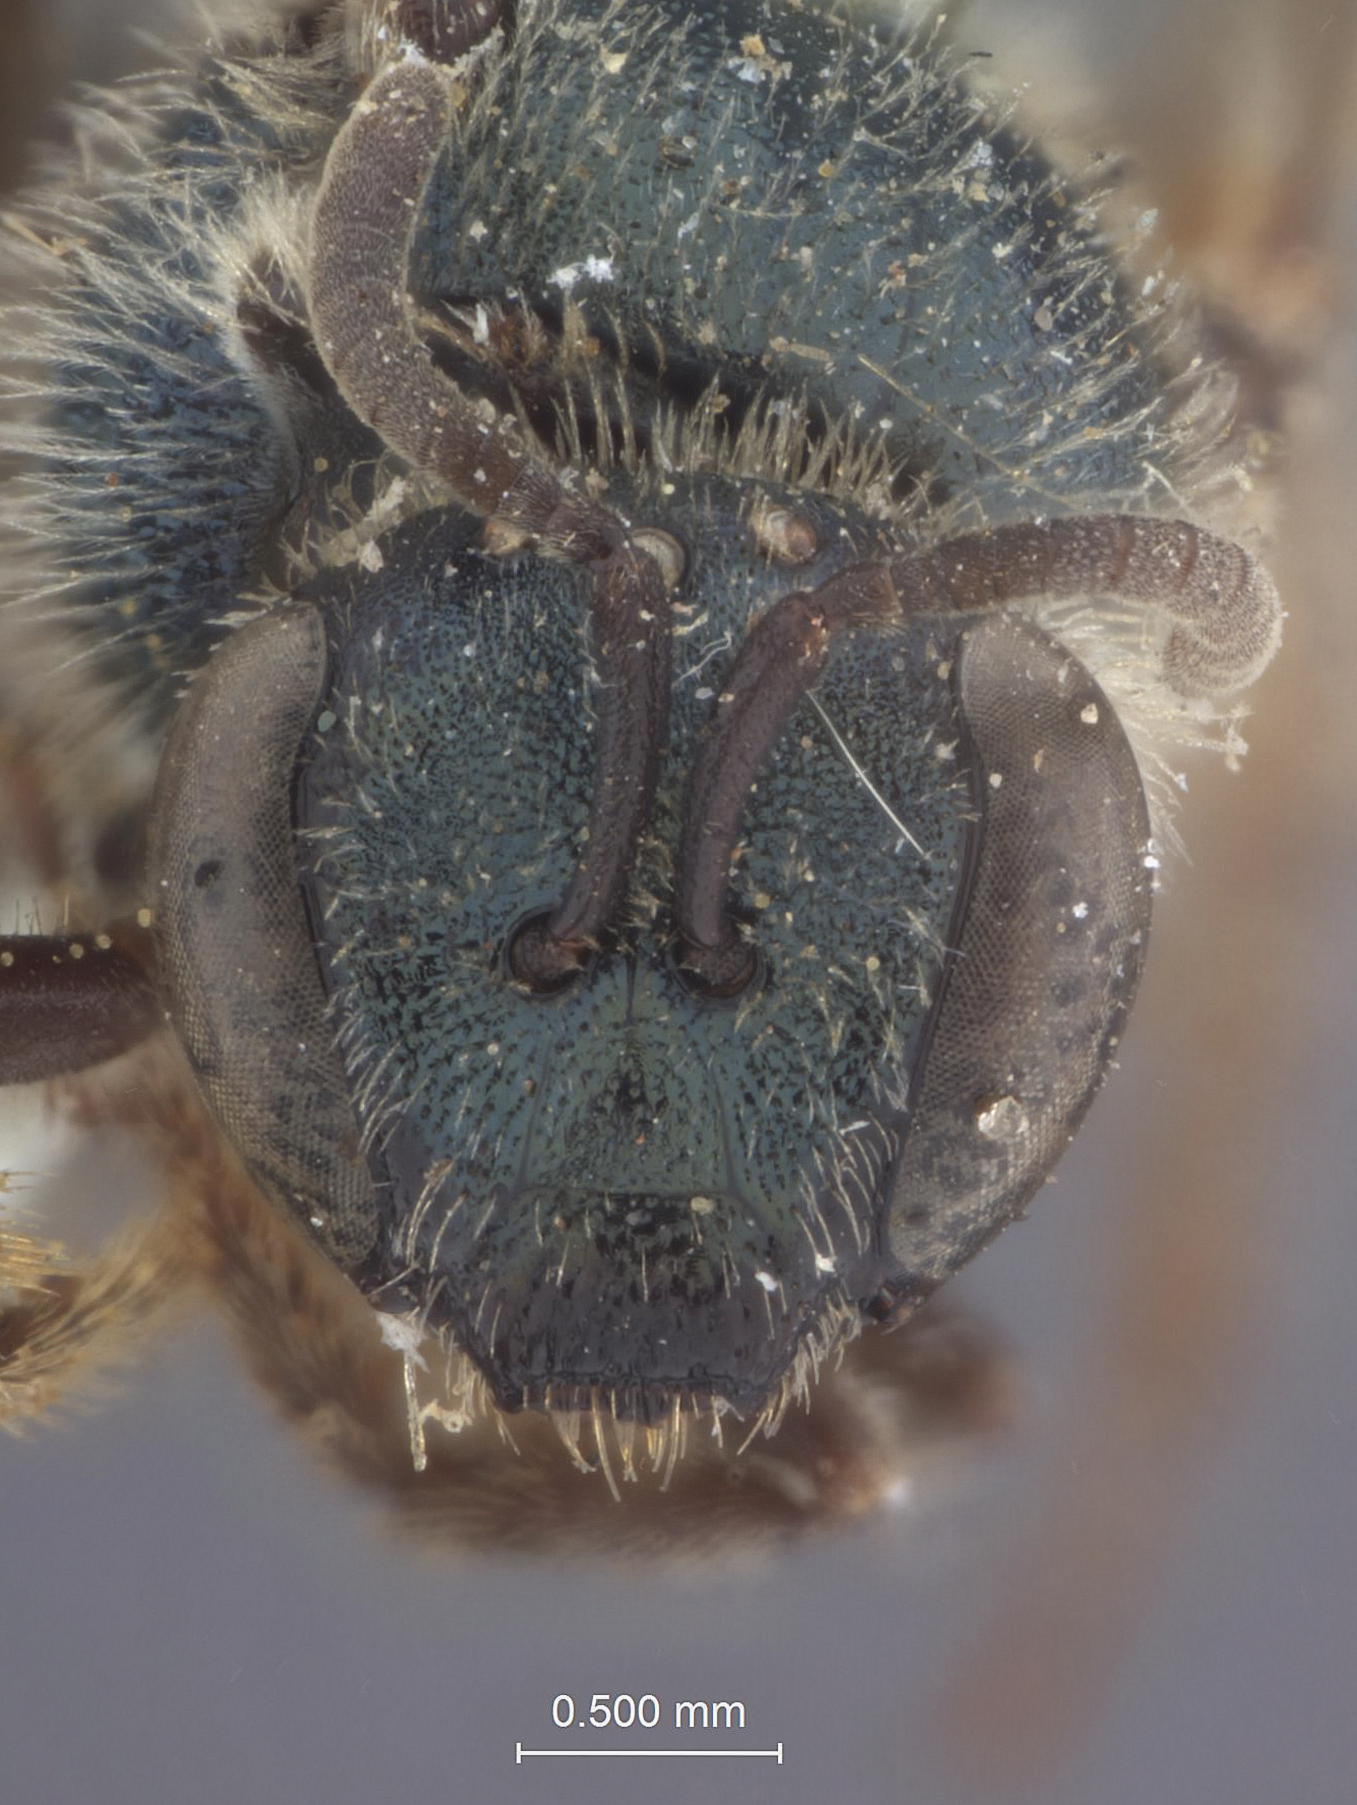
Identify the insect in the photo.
Halictus oceanicus
